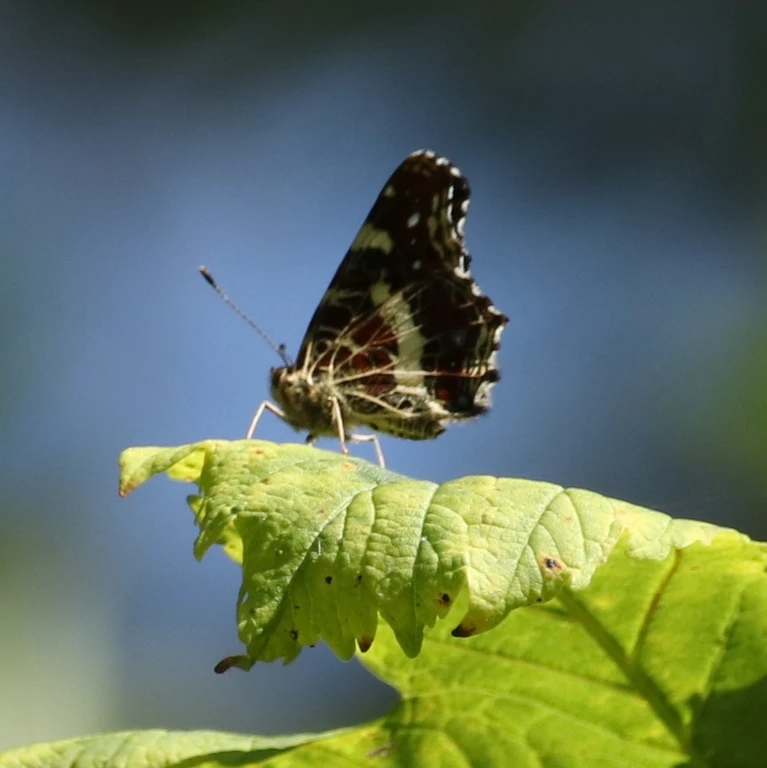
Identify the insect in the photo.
Araschnia levana
